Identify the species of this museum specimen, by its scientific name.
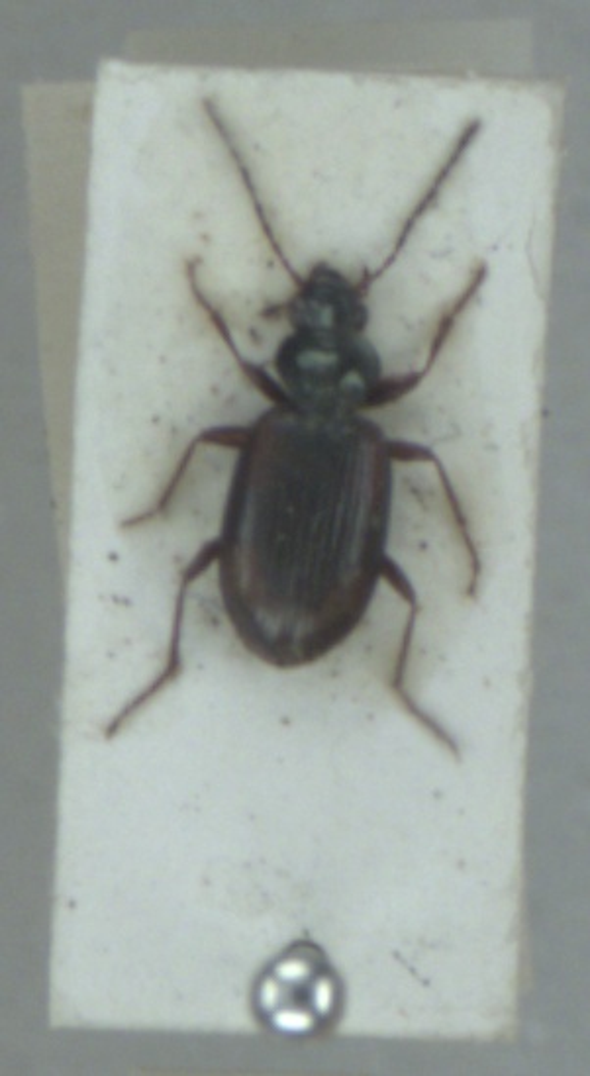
Bembidion tetracolum
